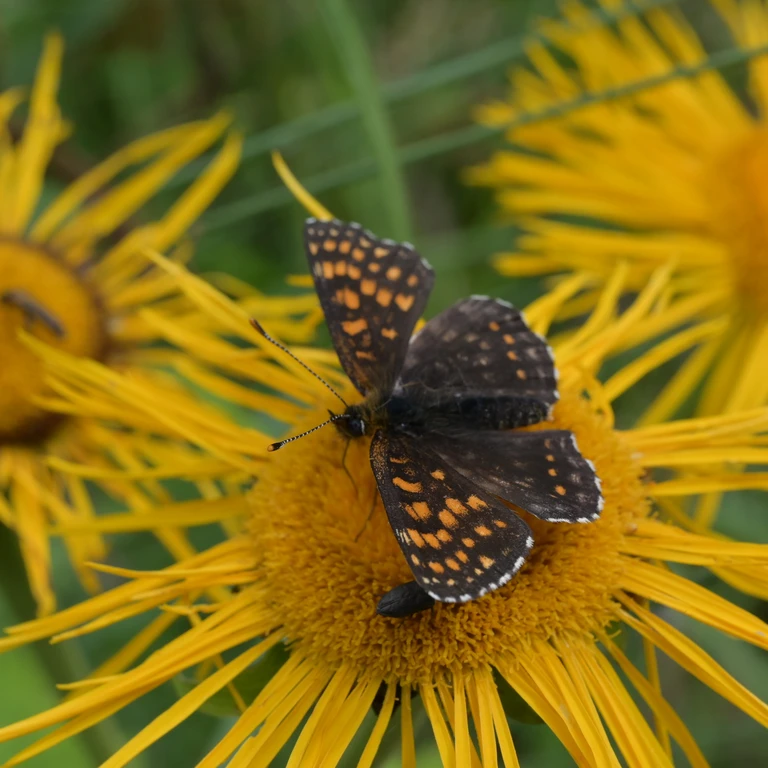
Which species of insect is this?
Melitaea diamina
